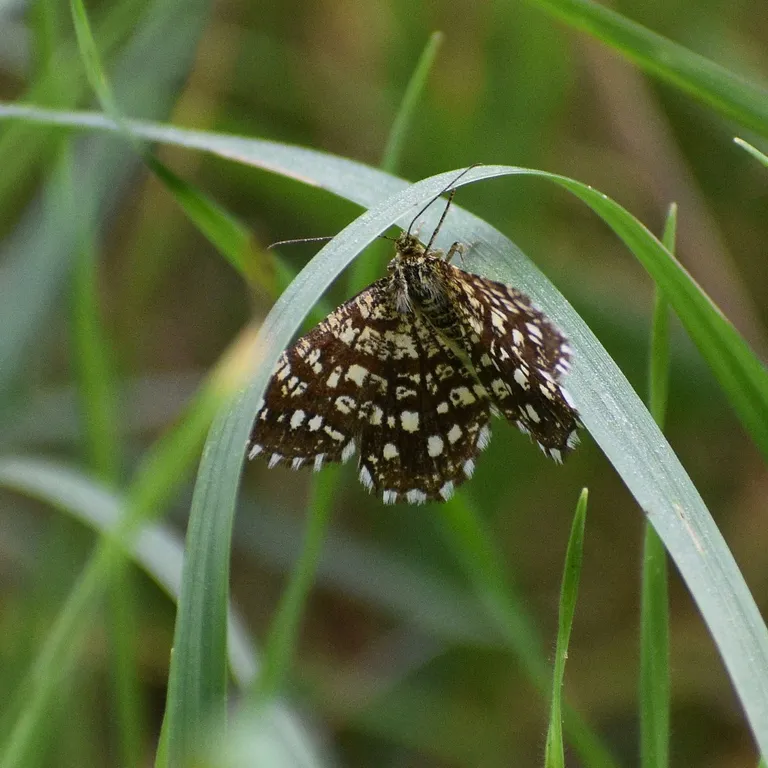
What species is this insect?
Chiasmia clathrata
